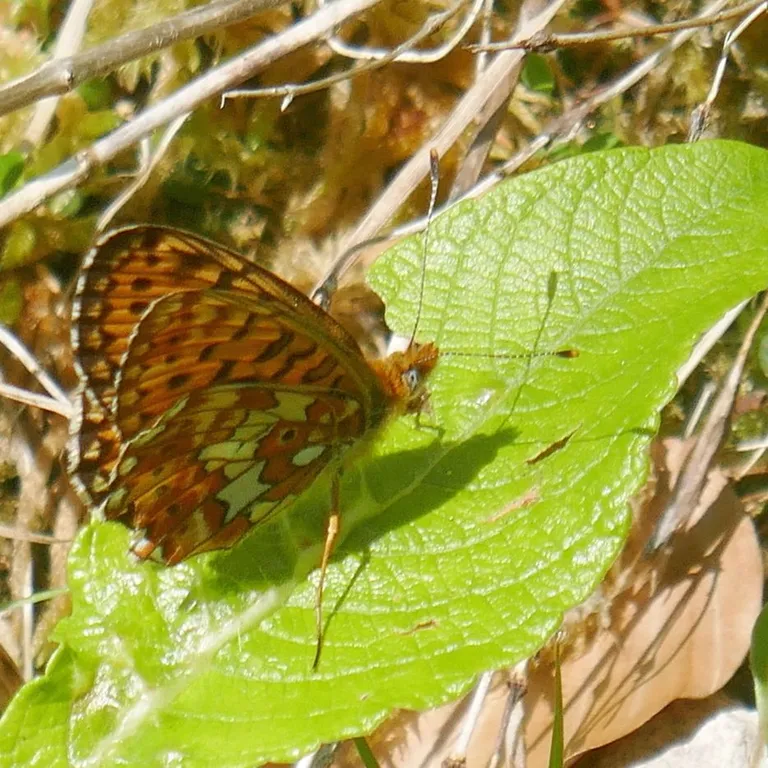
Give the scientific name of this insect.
Boloria euphrosyne (also Clossiana euphrosyne)
